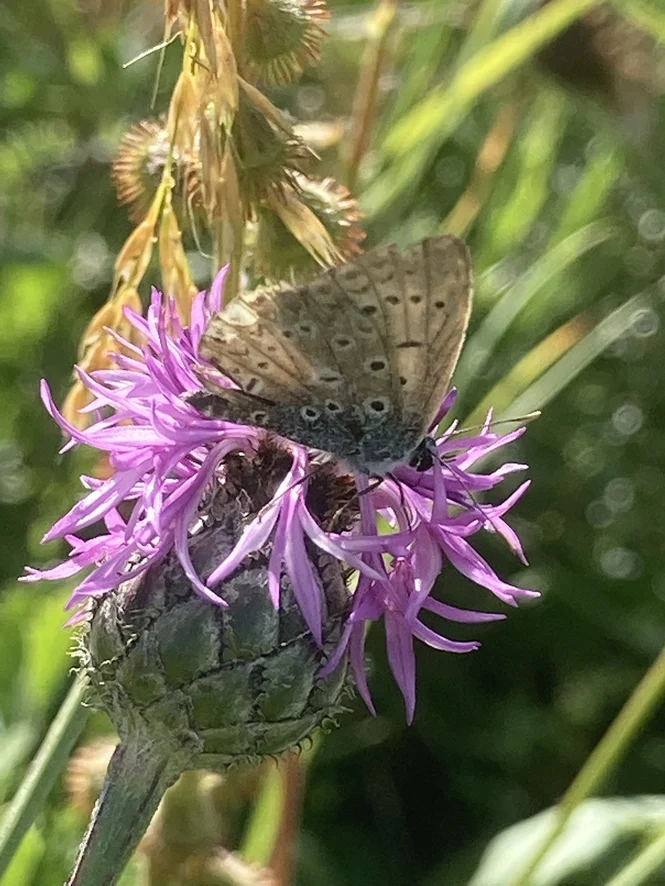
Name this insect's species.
Polyommatus icarus
